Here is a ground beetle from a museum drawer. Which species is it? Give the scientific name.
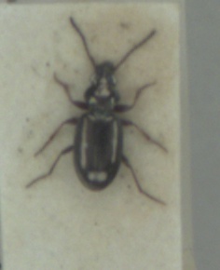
Bembidion properans
